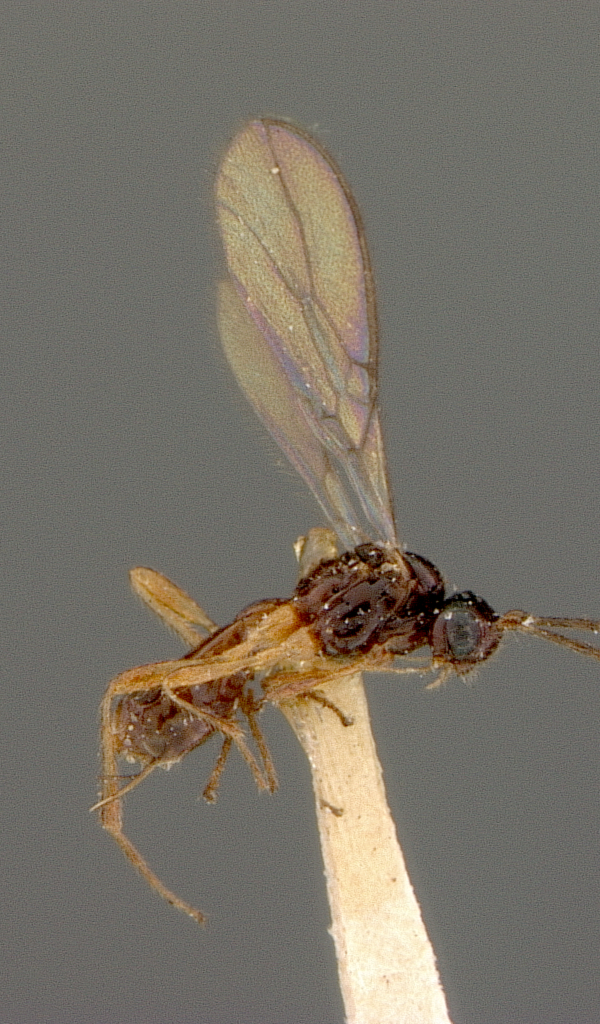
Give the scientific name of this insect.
Aspilota bakeri
